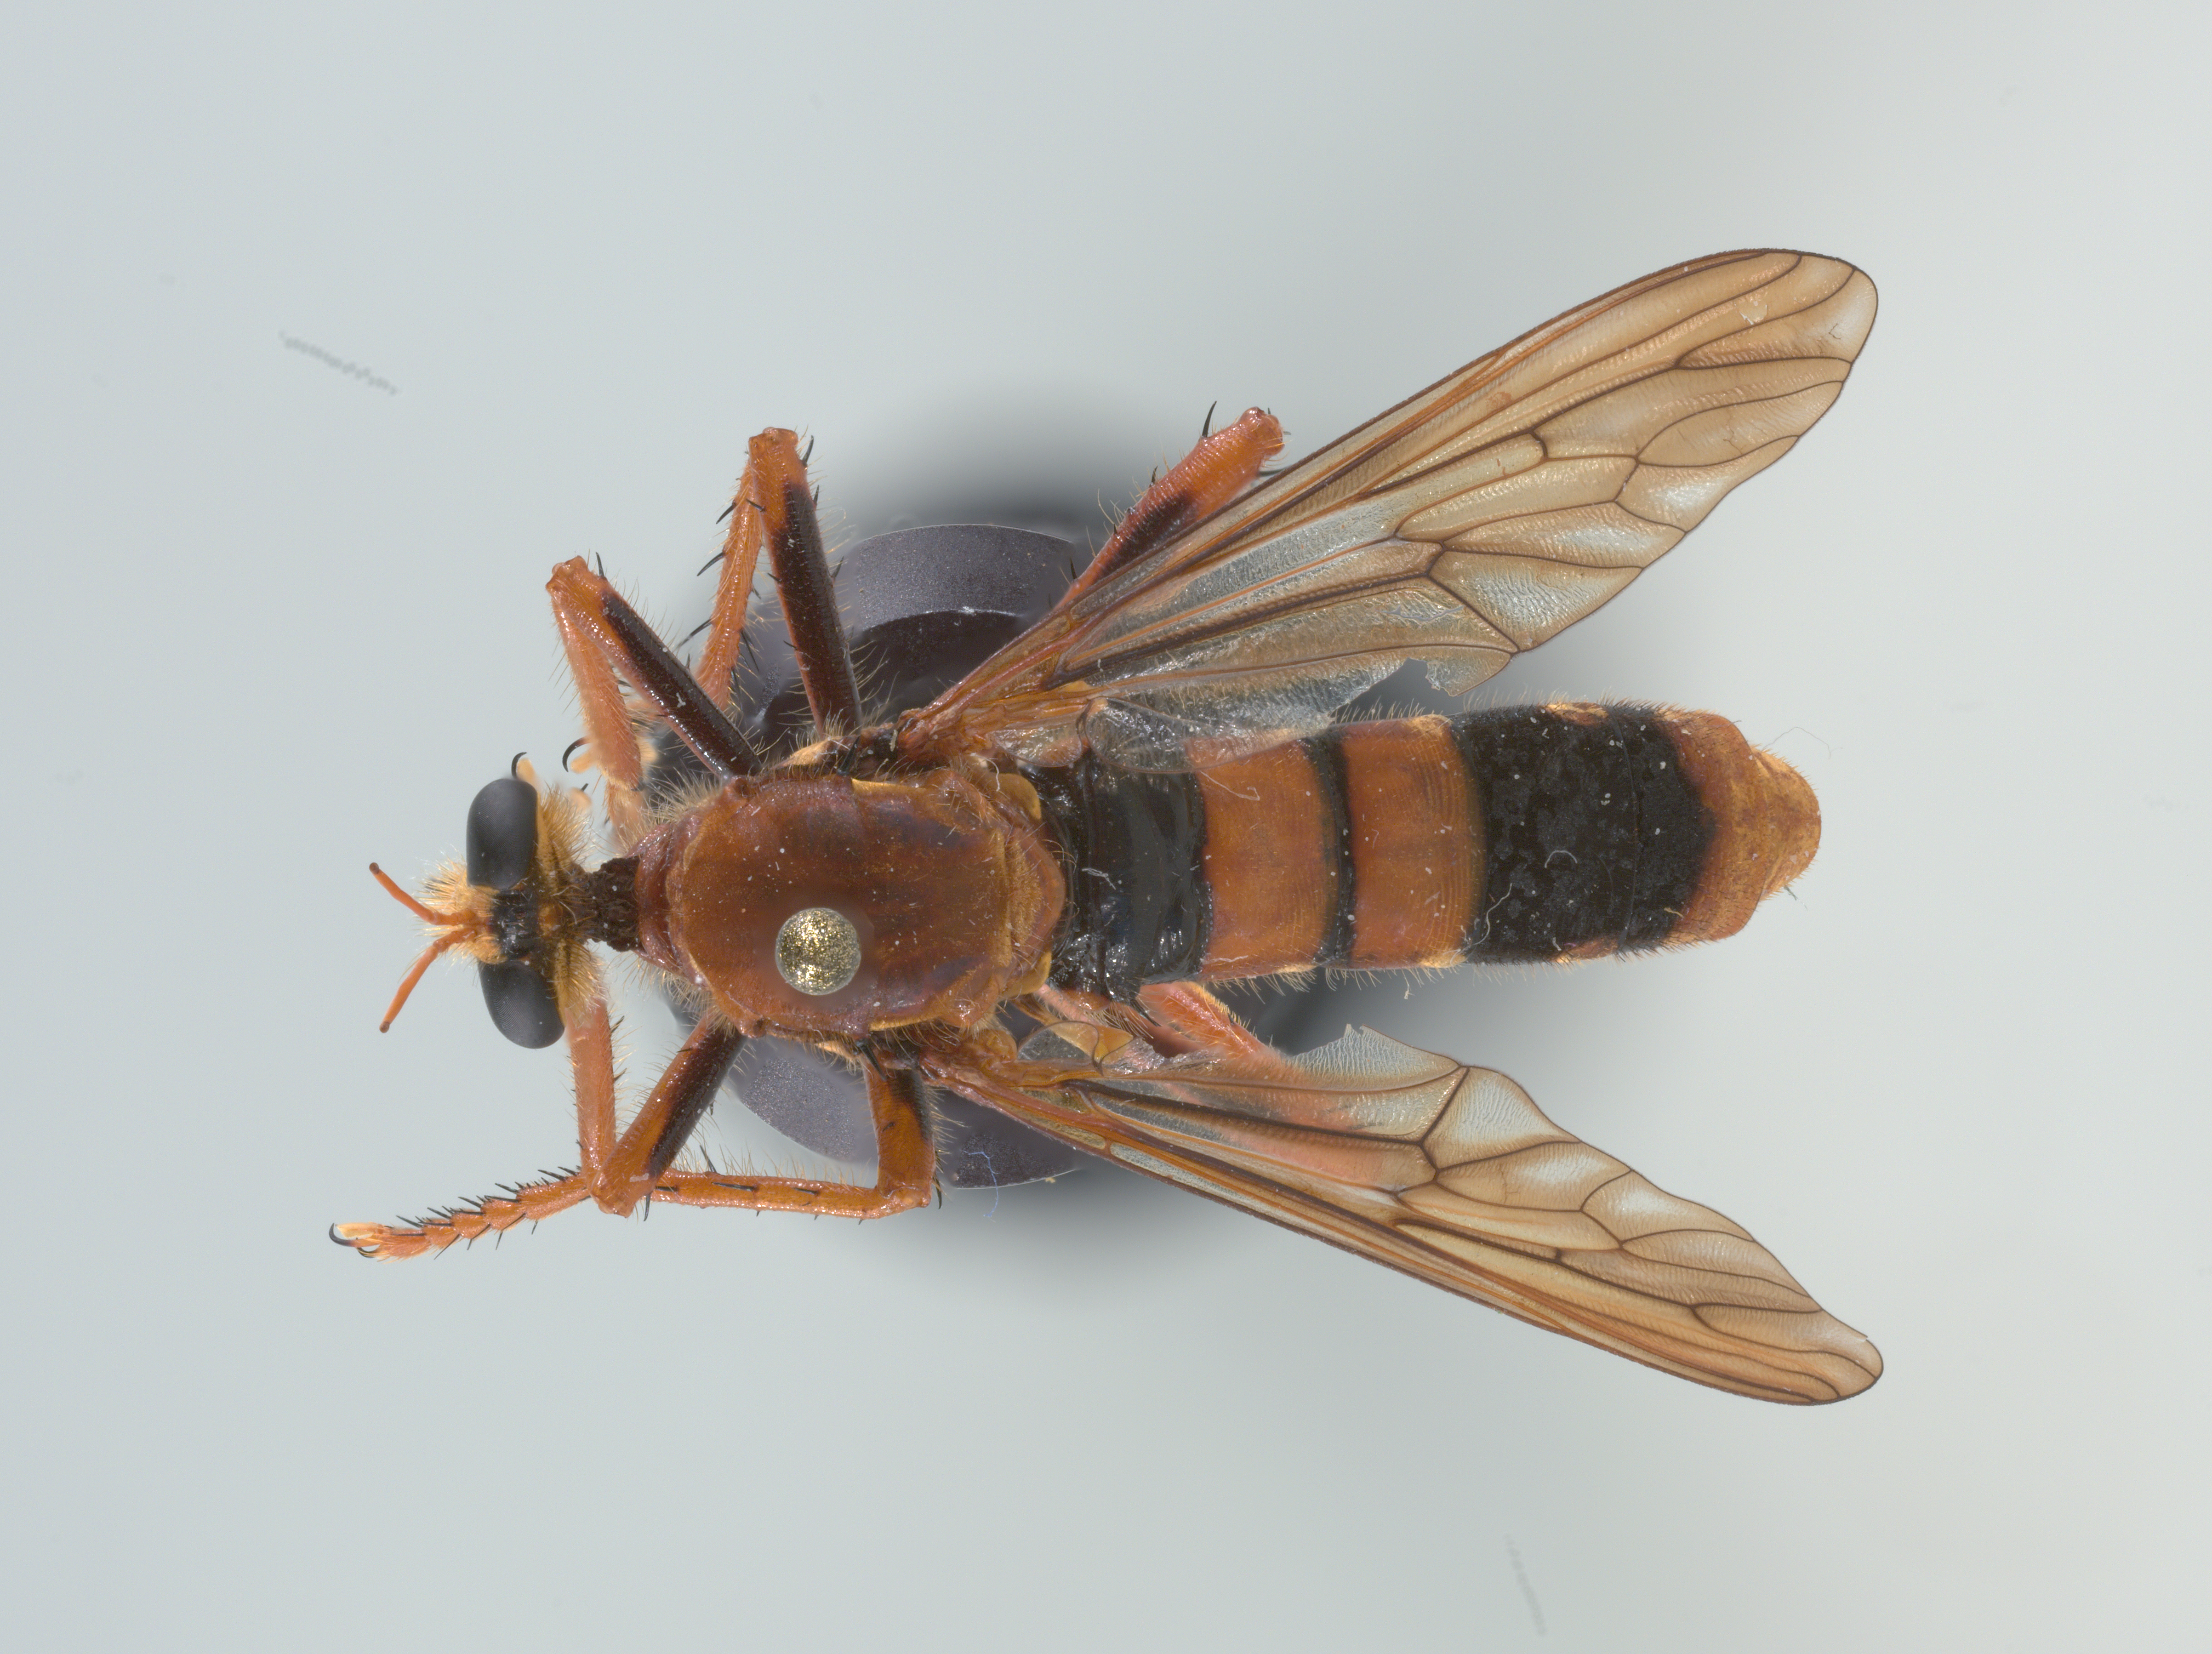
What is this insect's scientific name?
Chrysopogon albopunctatus
